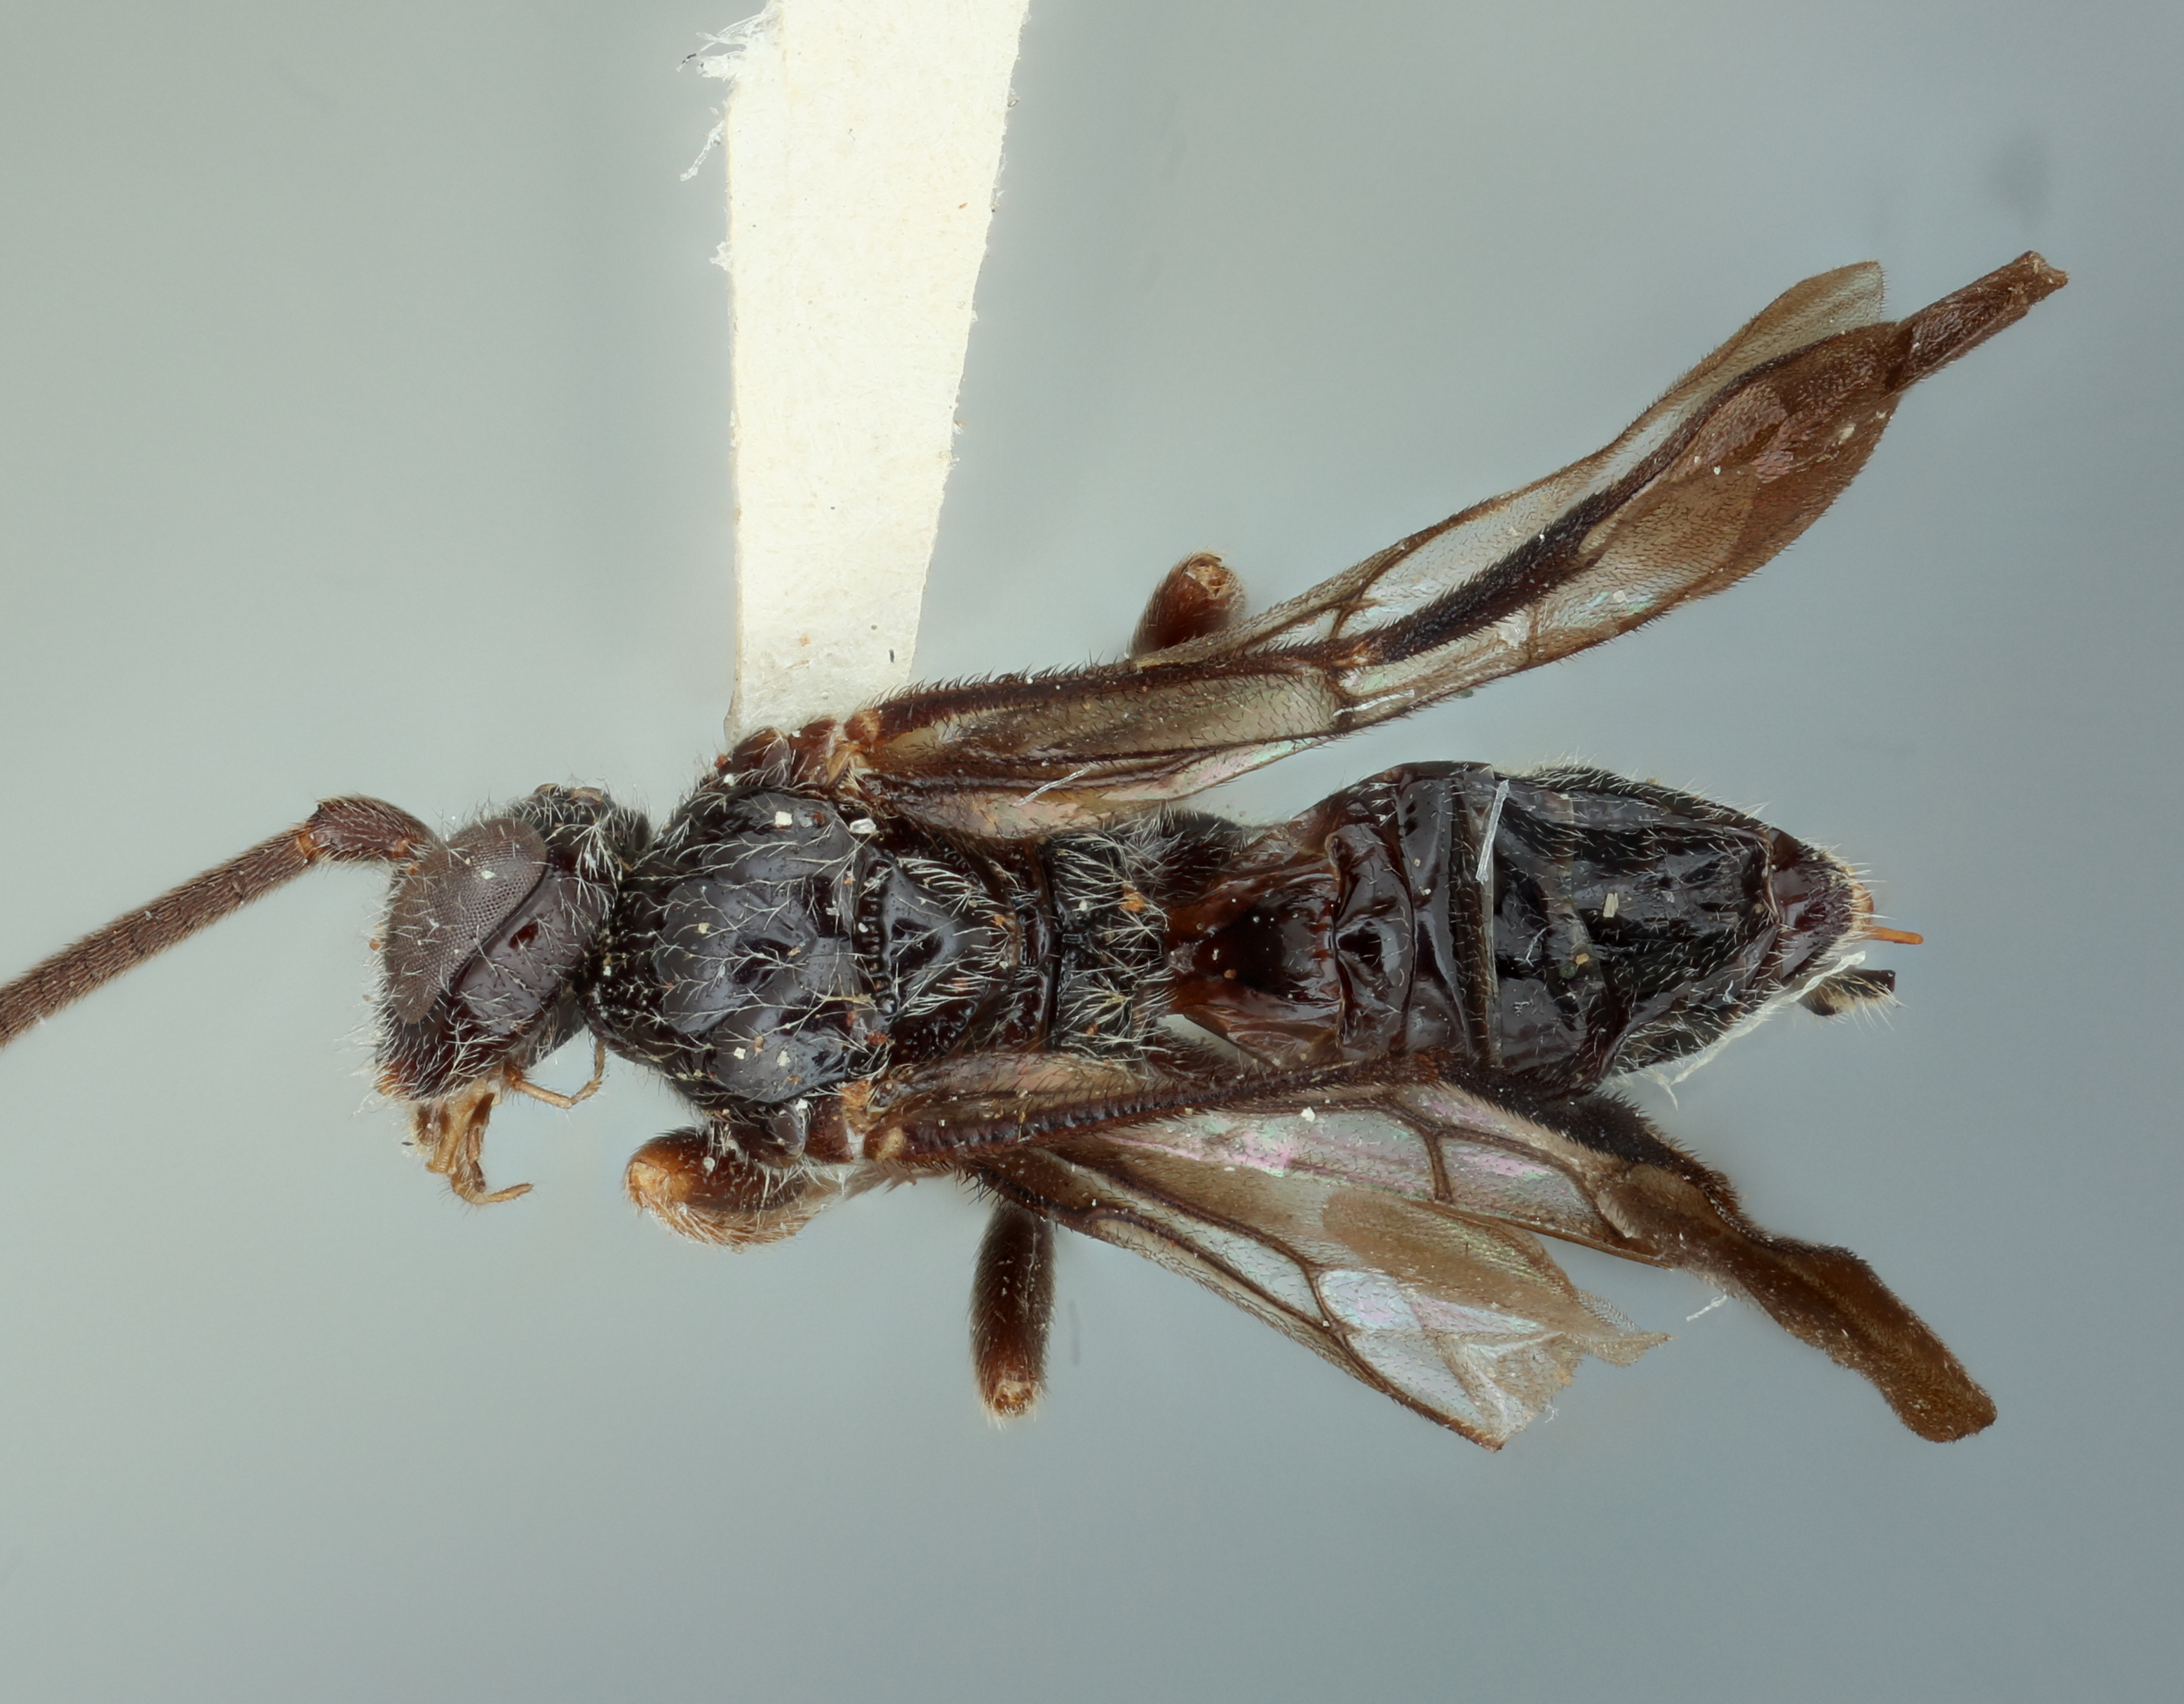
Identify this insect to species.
Cardiochiles philippensis
